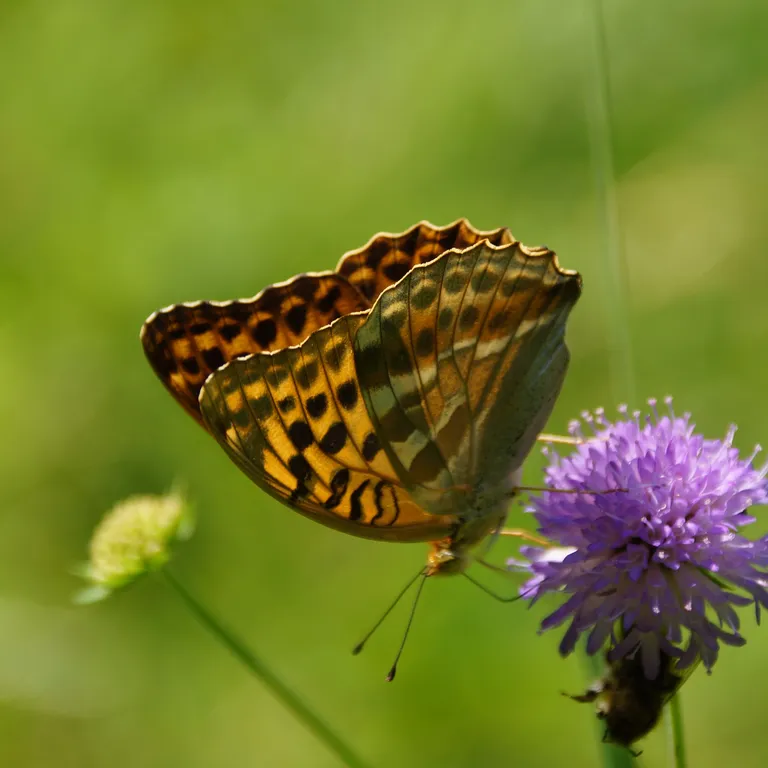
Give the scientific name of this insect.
Argynnis paphia
